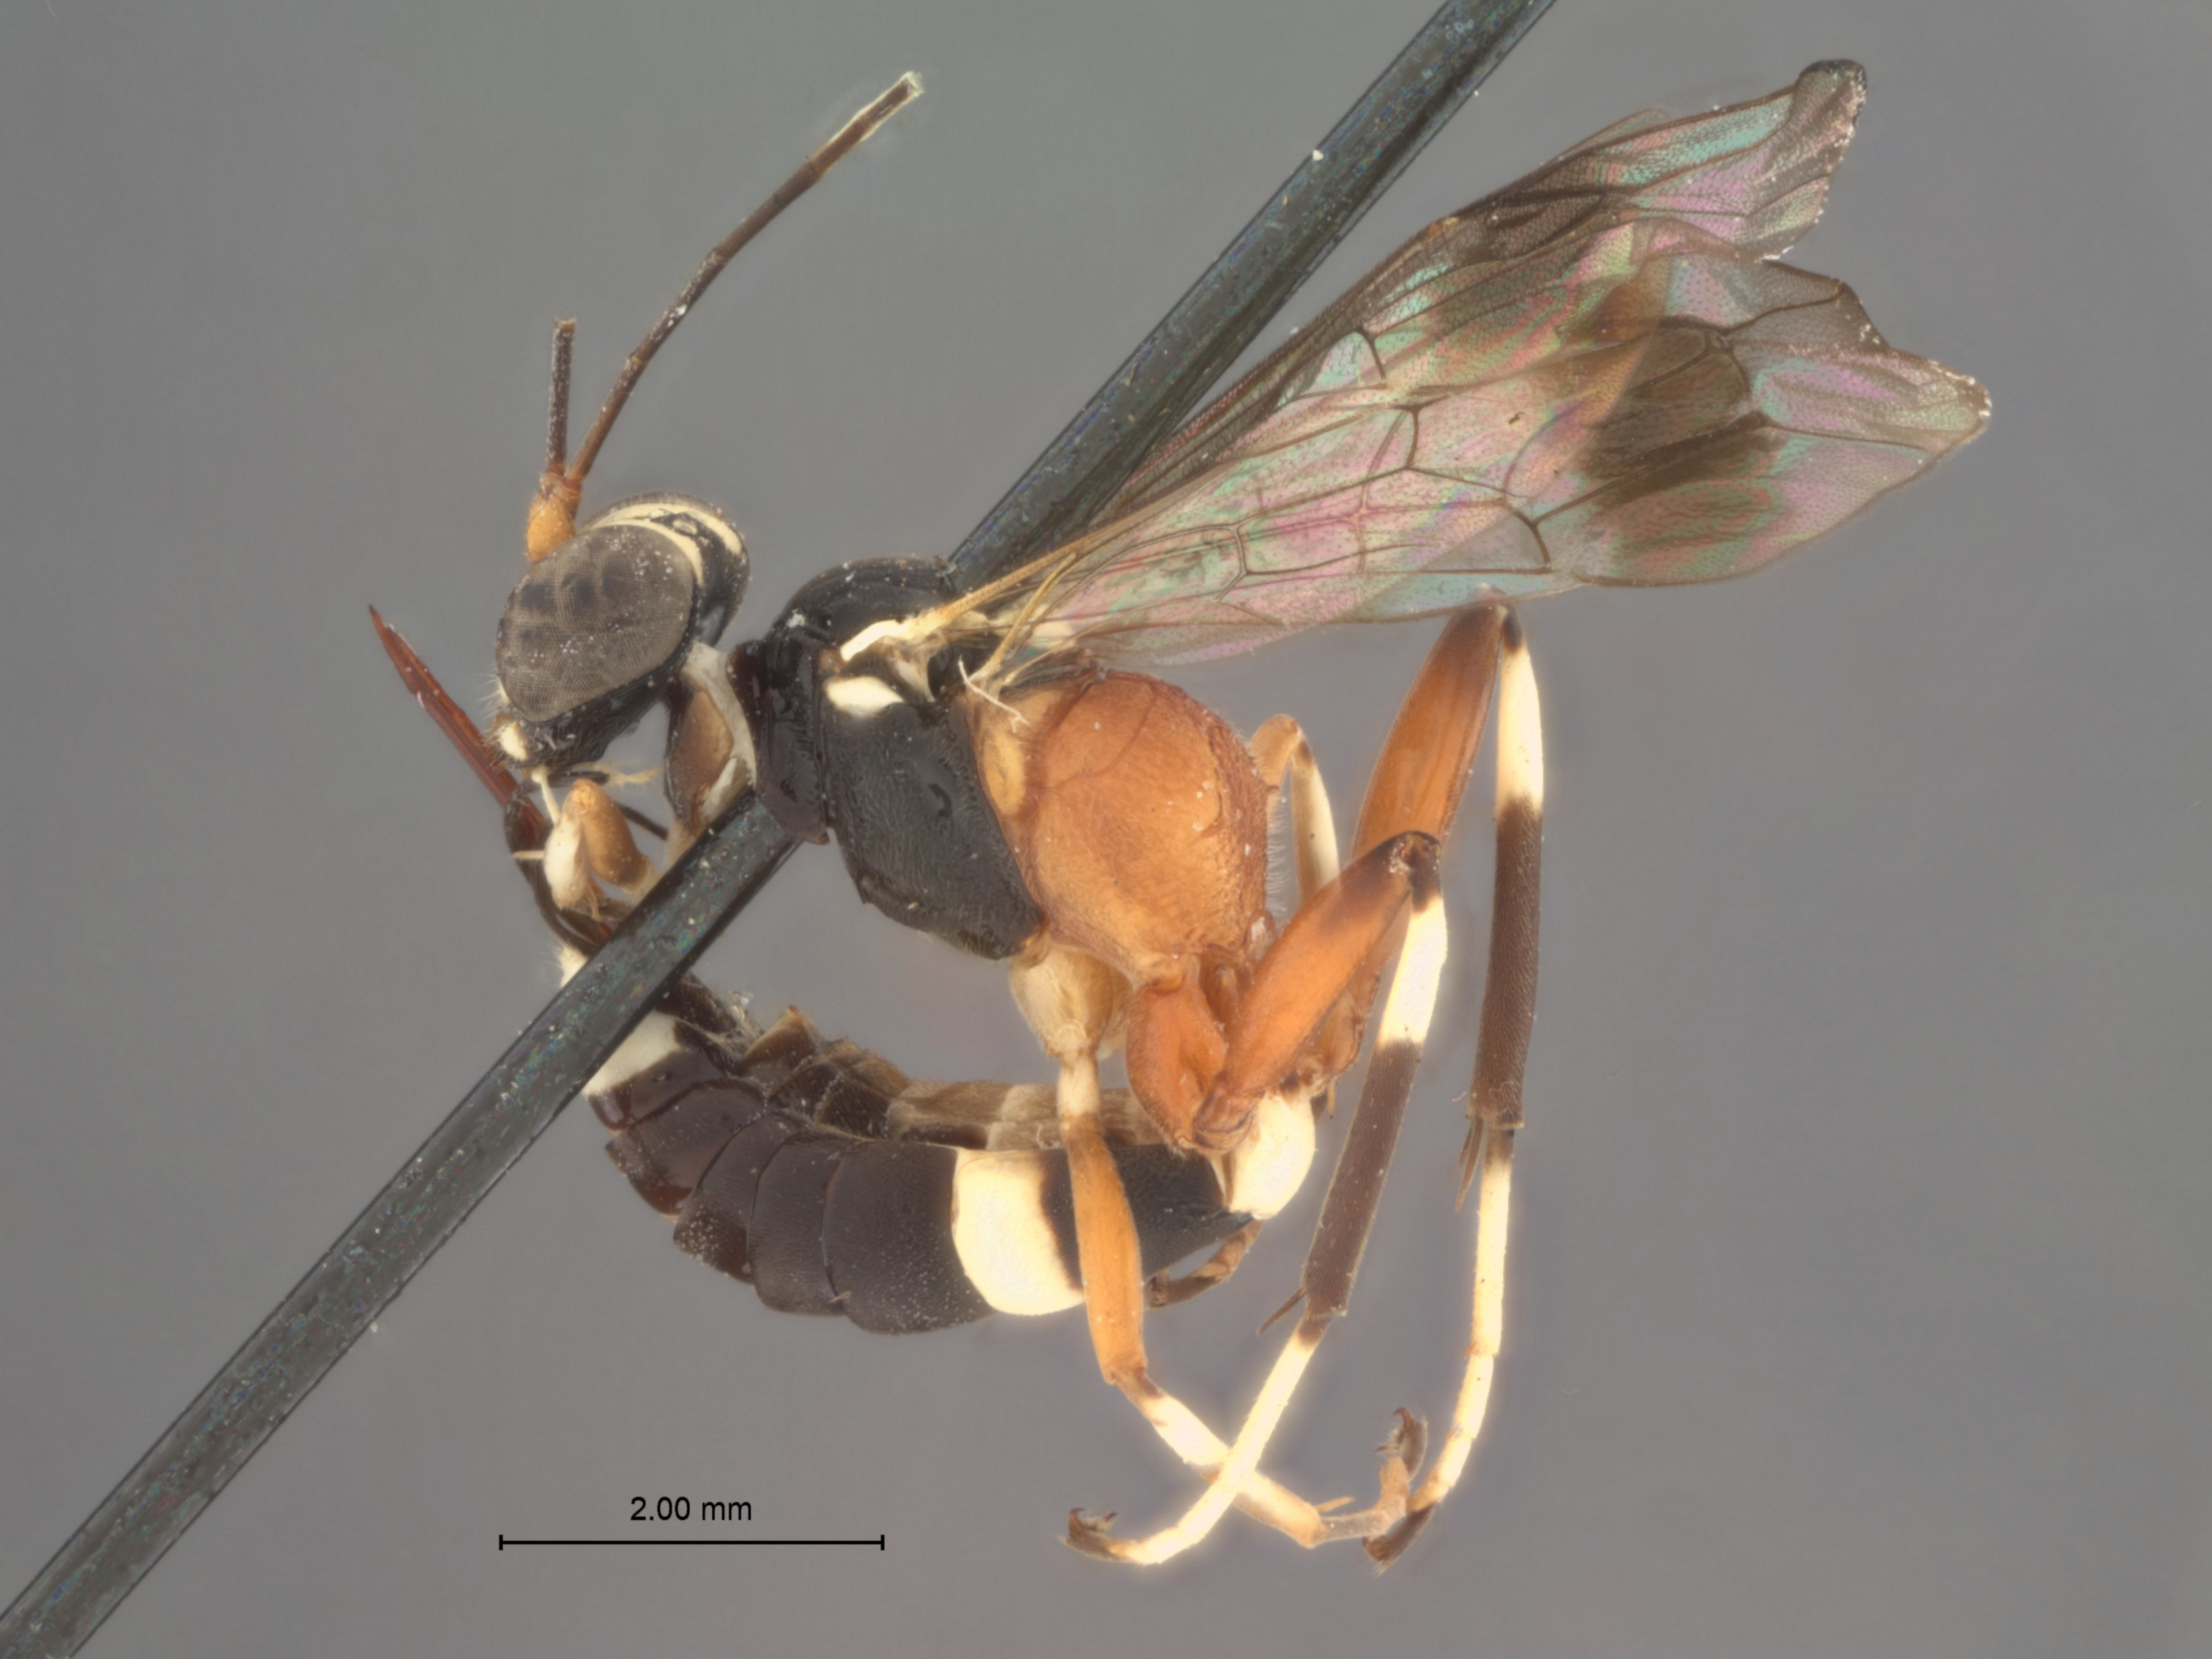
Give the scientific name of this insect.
Isotima albifrons
